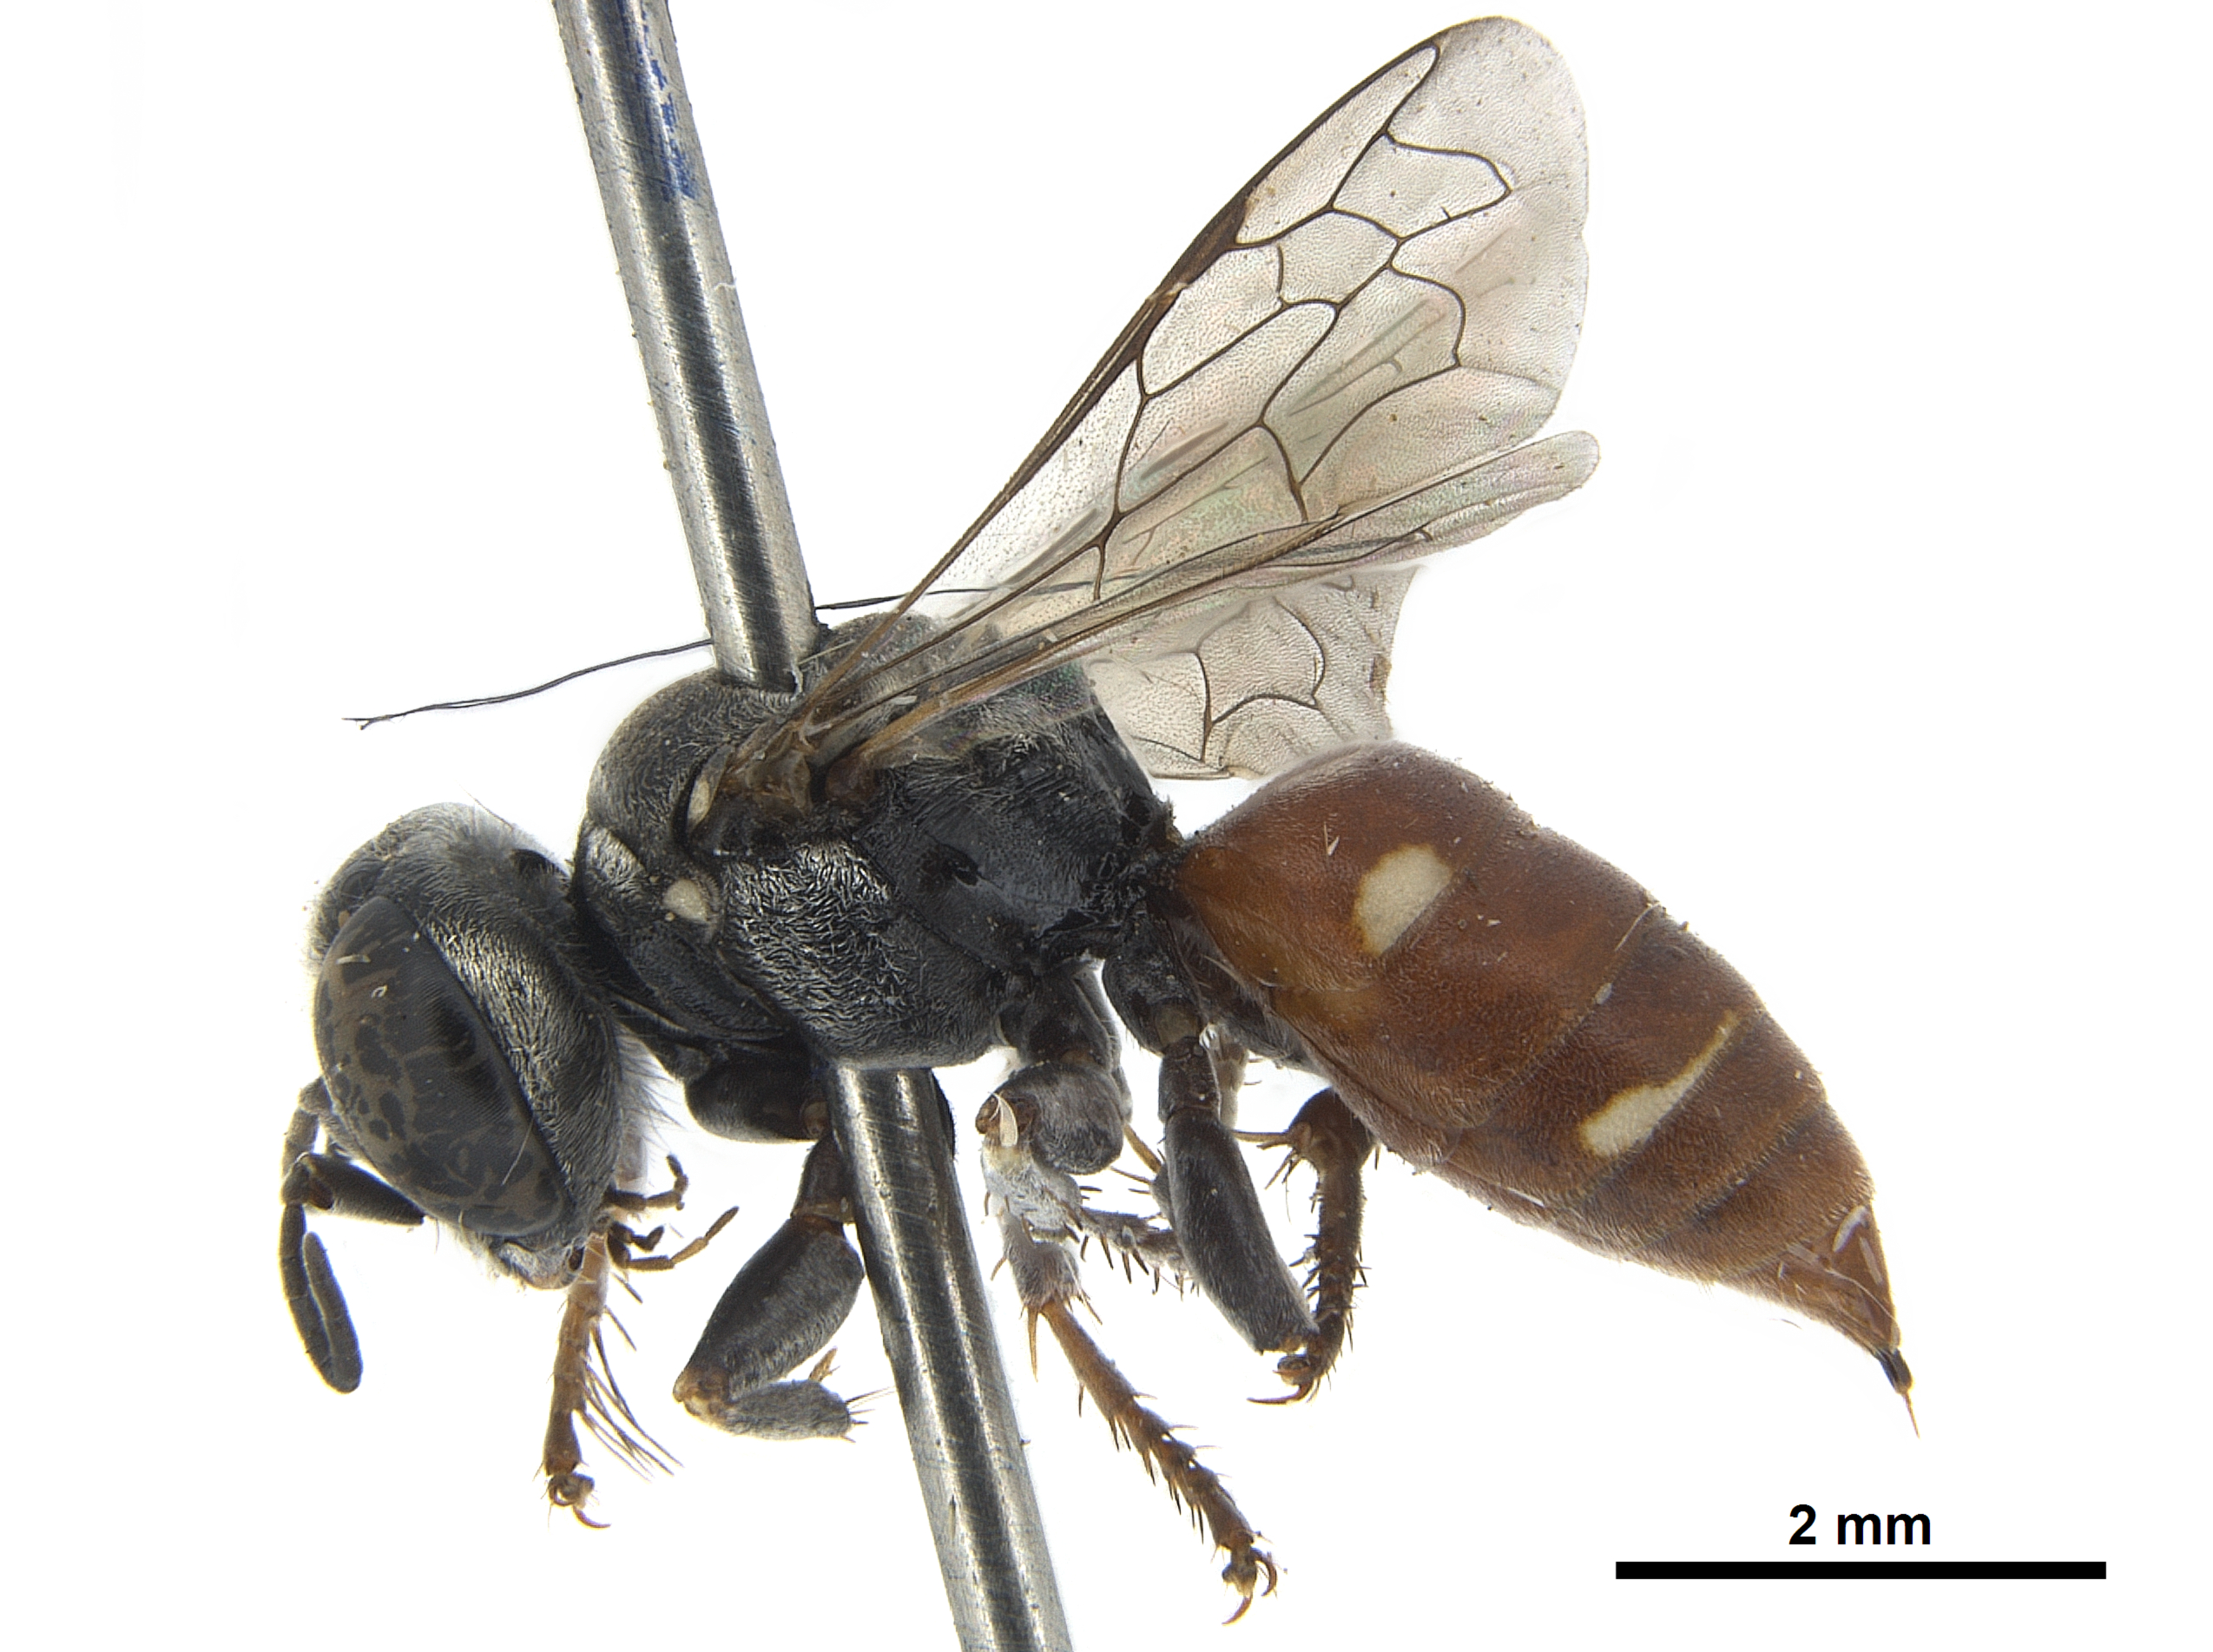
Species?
Heliocausus larroides
